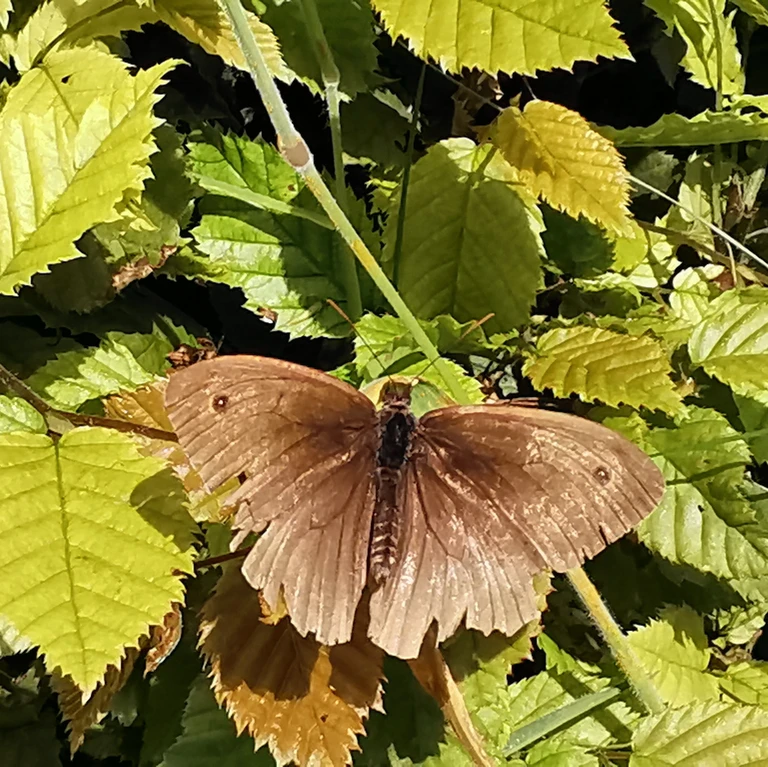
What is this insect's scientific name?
Maniola jurtina
